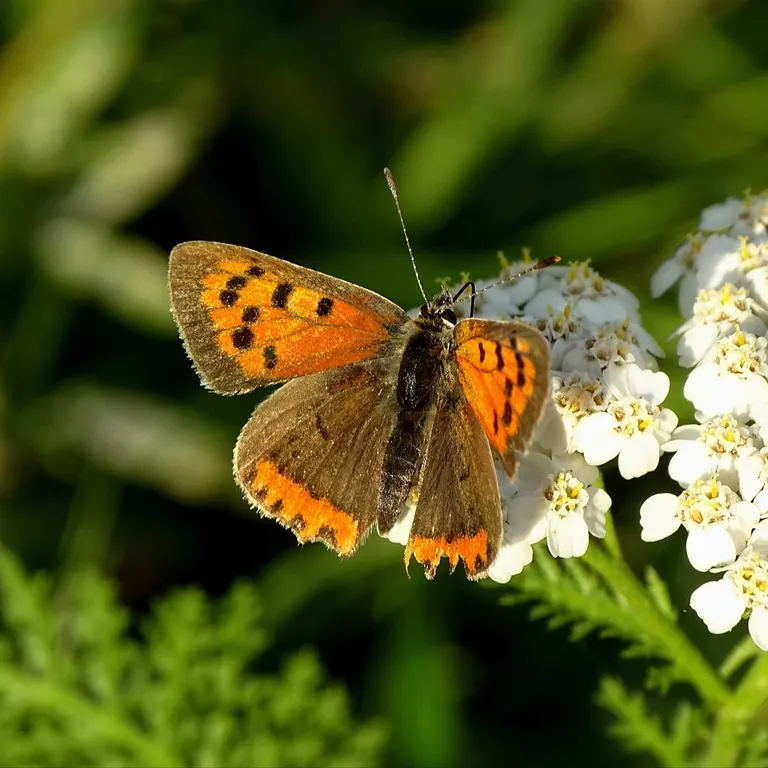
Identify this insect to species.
Lycaena phlaeas
